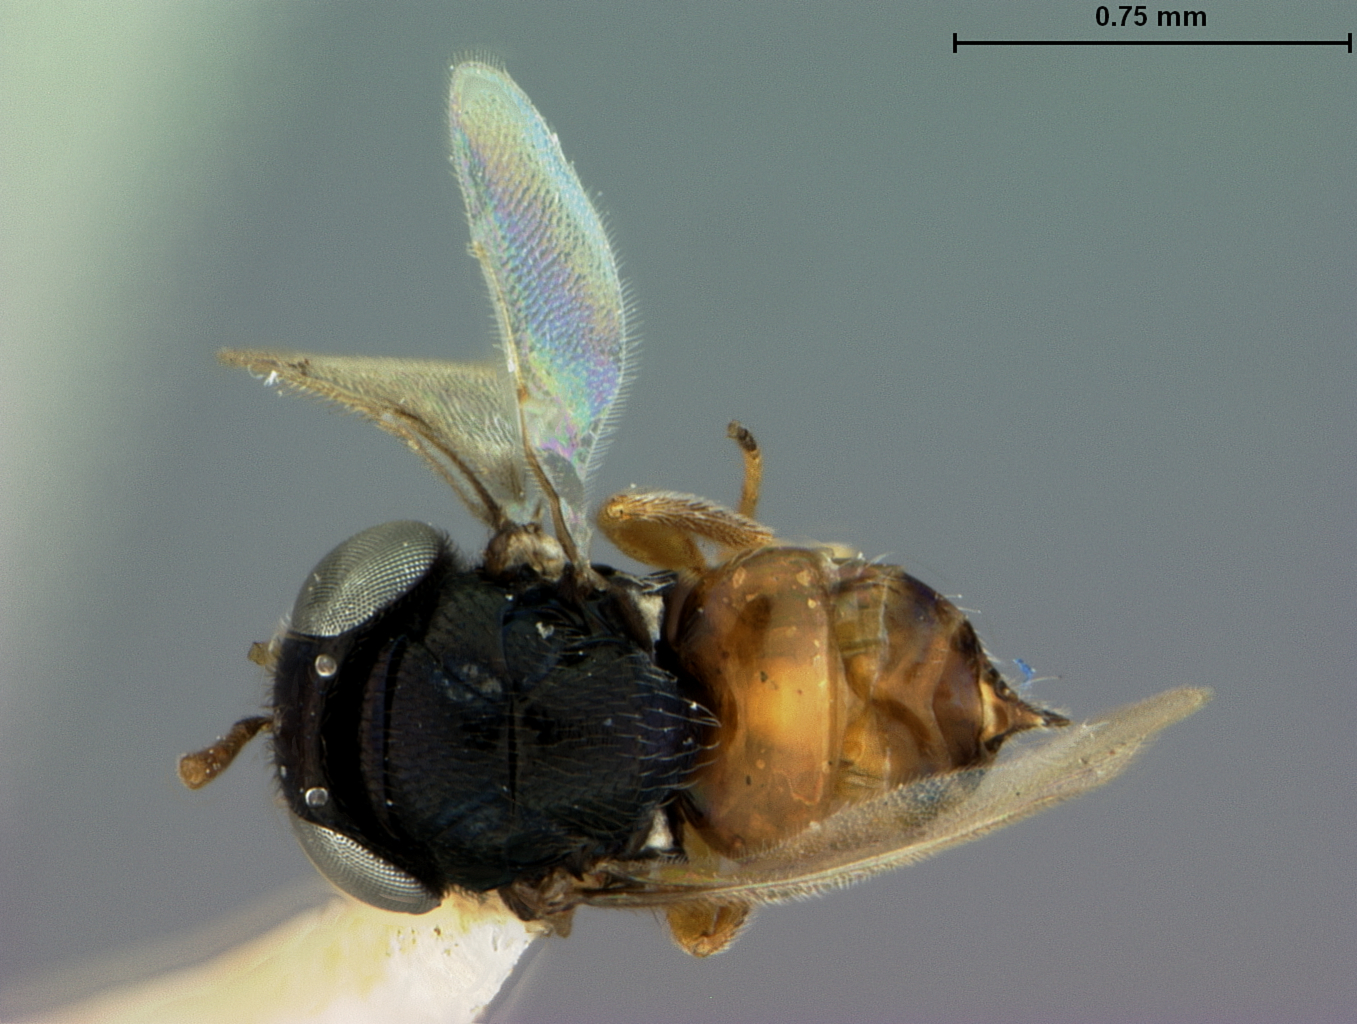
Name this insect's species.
Euricephalus alcocki
